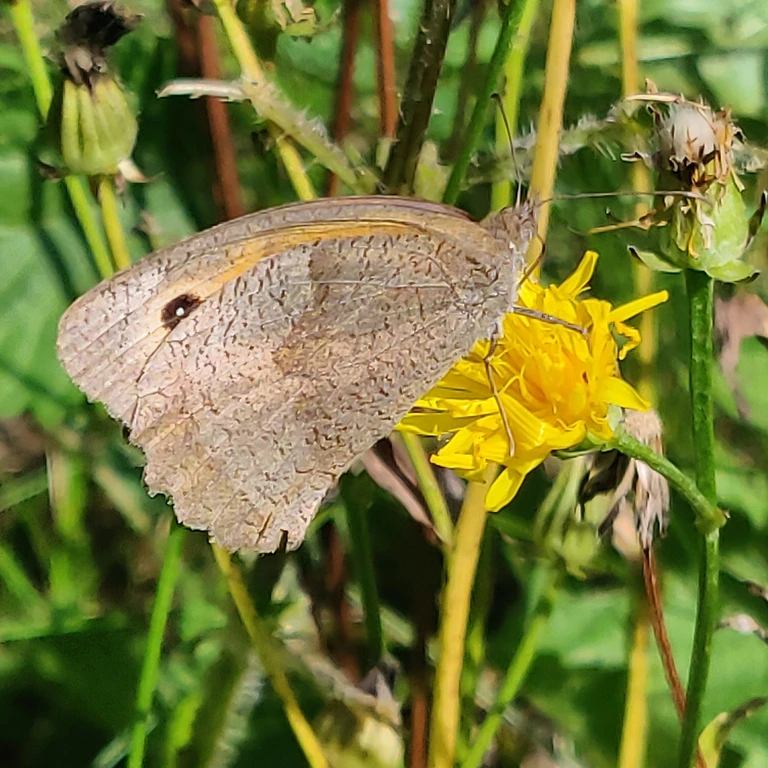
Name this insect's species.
Maniola jurtina
